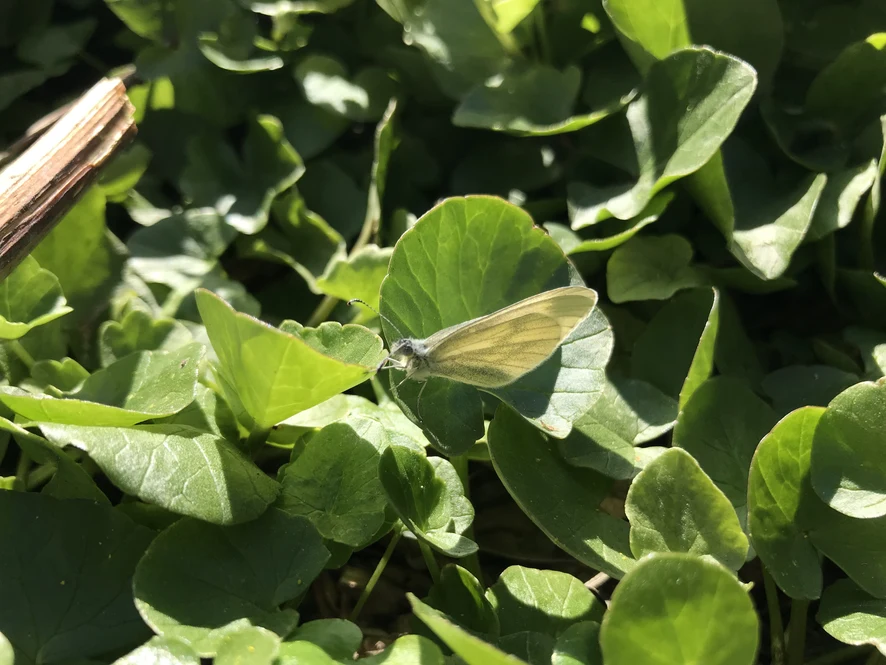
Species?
Leptidea sinapis/juvernica
